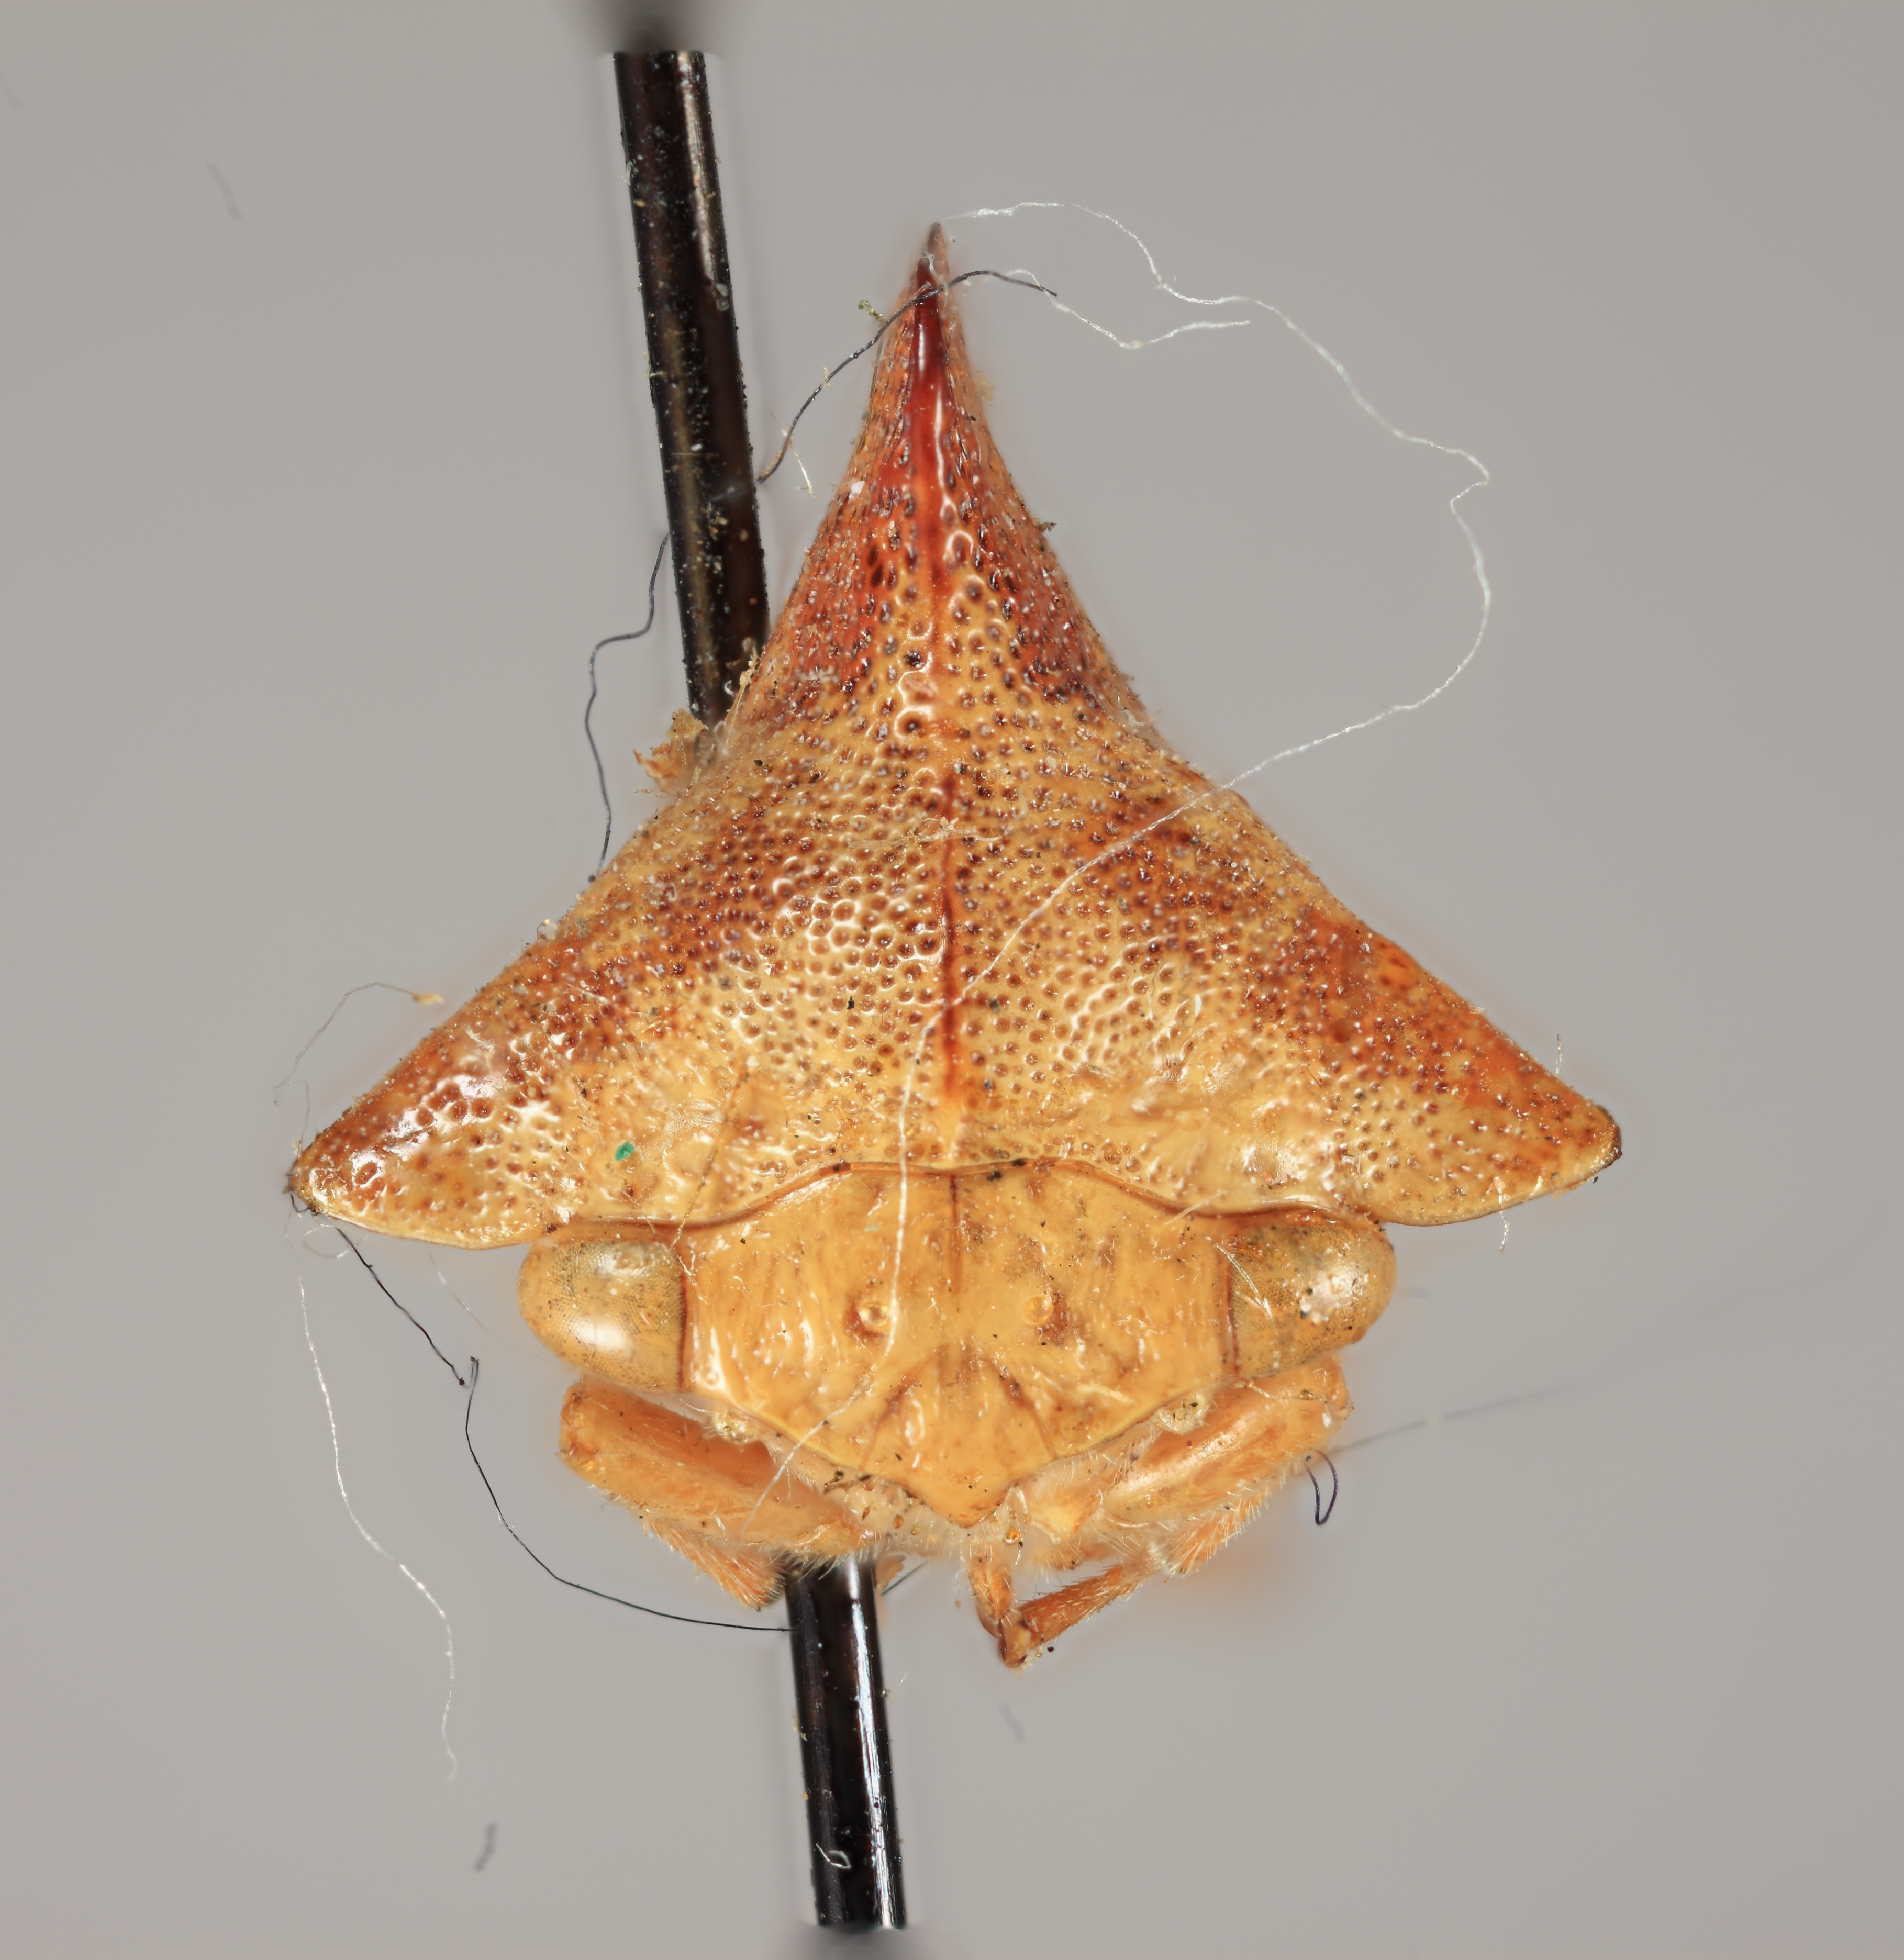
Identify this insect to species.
Telamona pruinosa
